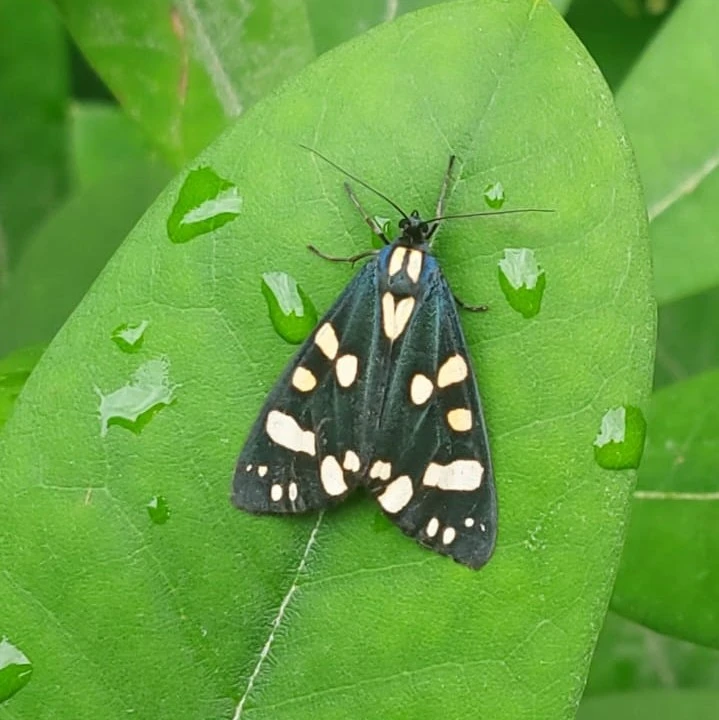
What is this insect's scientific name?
Callimorpha dominula
